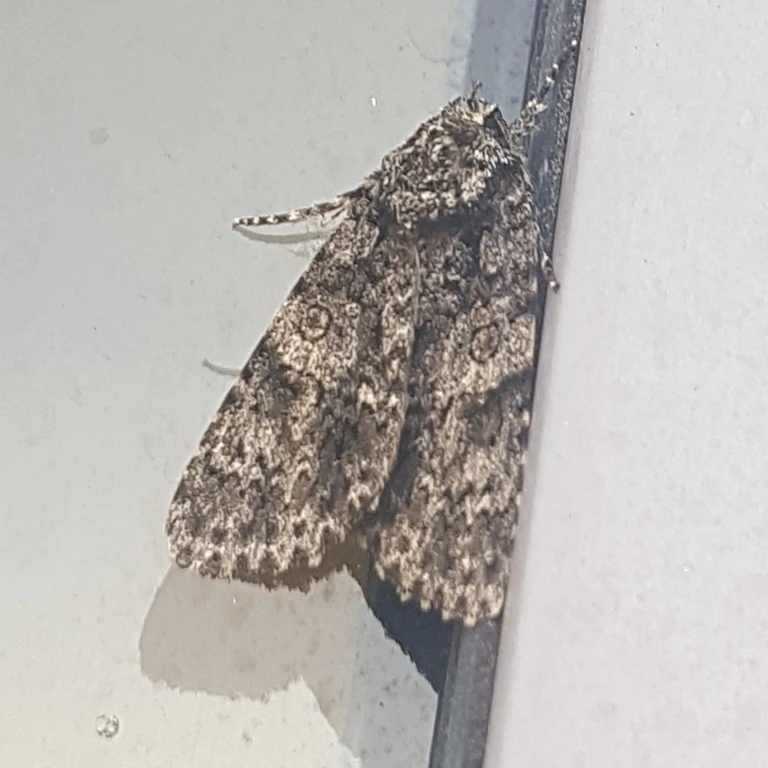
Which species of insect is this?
Acronicta rumicis
